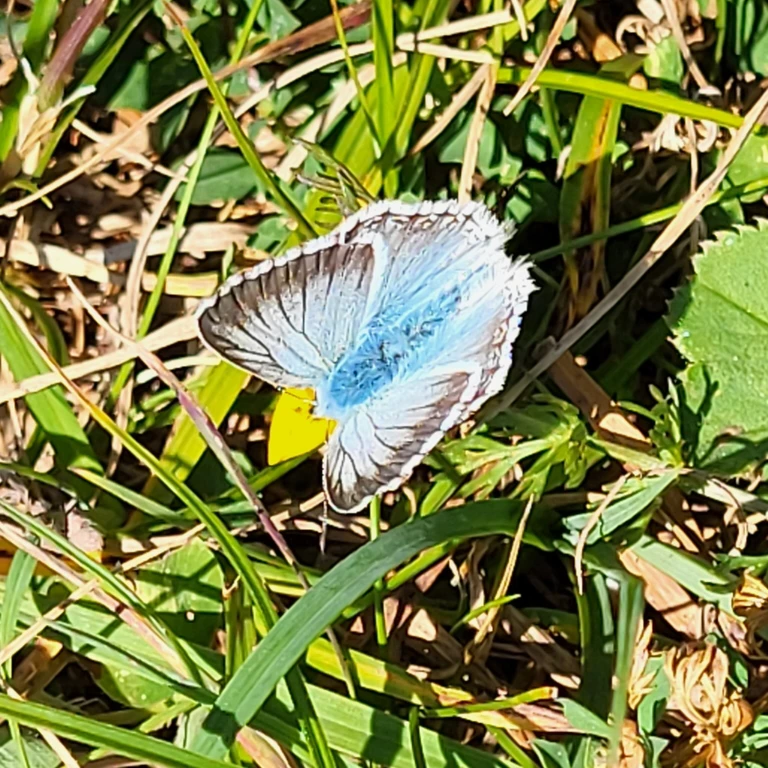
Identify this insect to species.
Lysandra coridon
